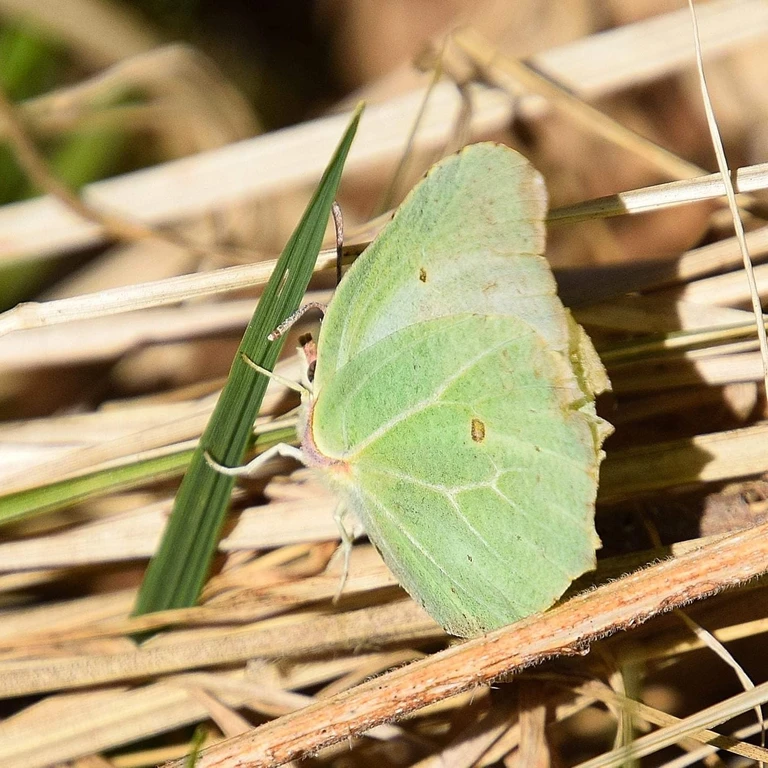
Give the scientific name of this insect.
Gonepteryx rhamni
